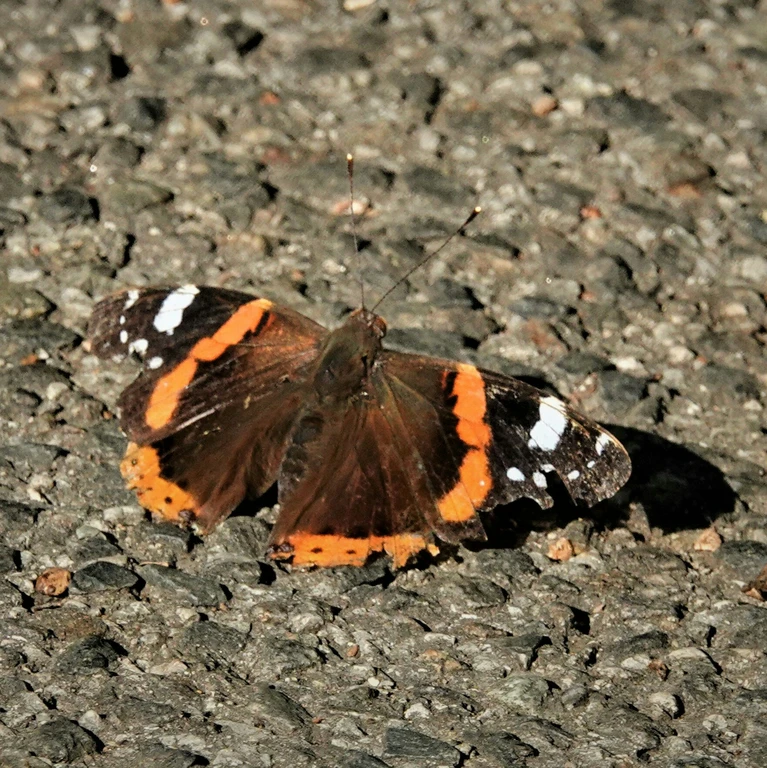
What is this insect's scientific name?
Vanessa atalanta
